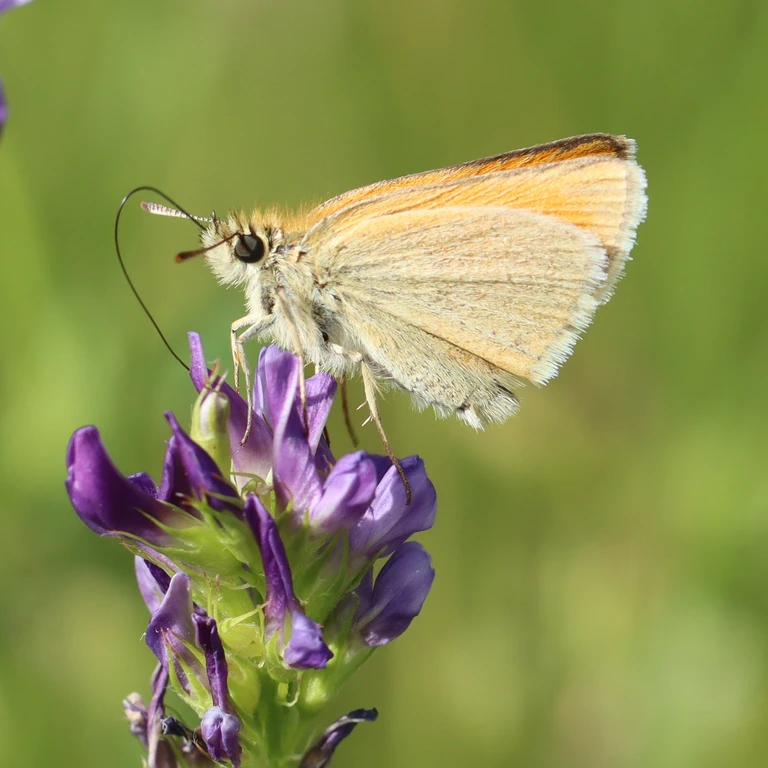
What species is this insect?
Thymelicus sylvestris
